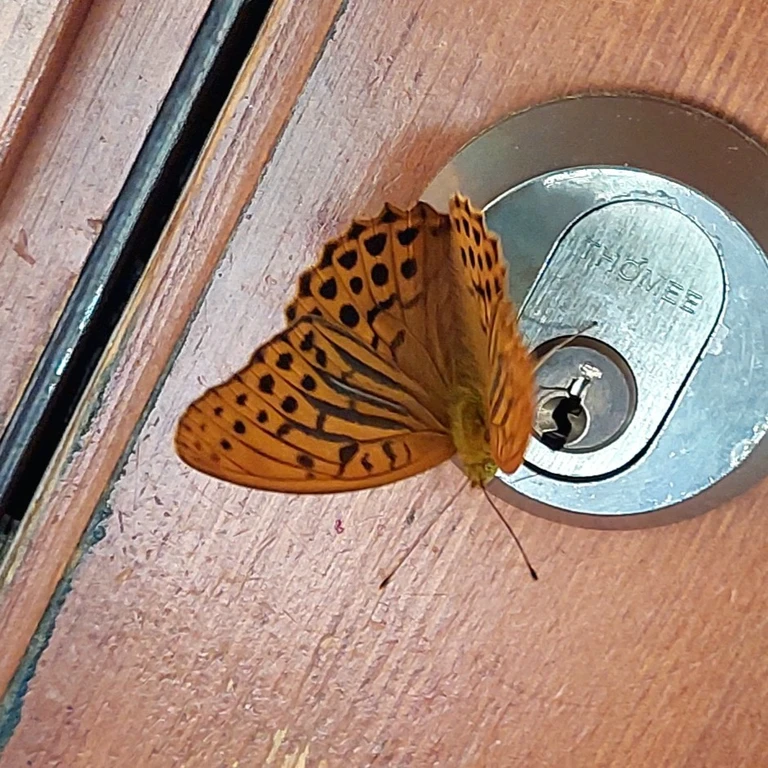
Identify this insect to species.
Argynnis paphia
